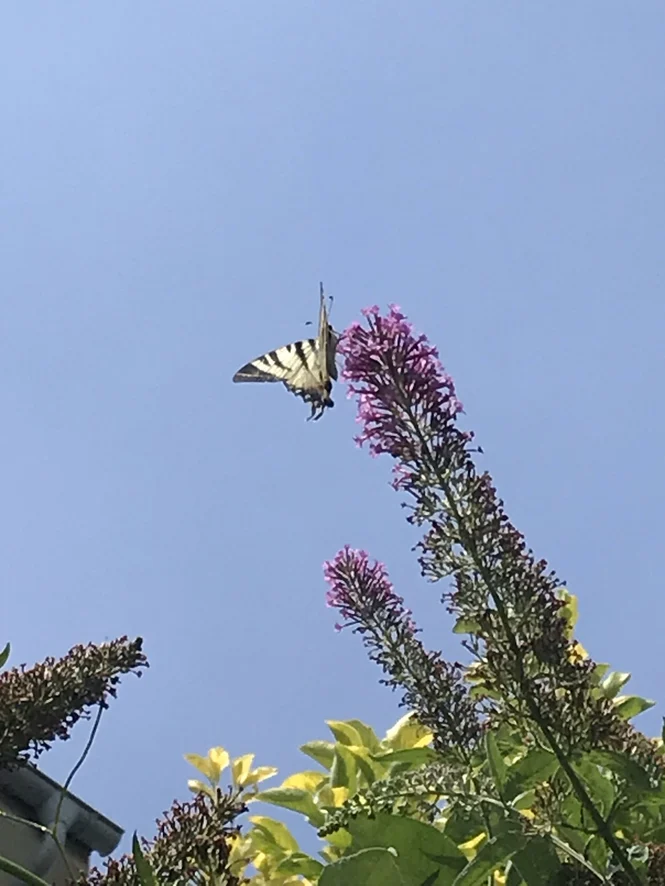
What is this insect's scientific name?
Iphiclides podalirius
